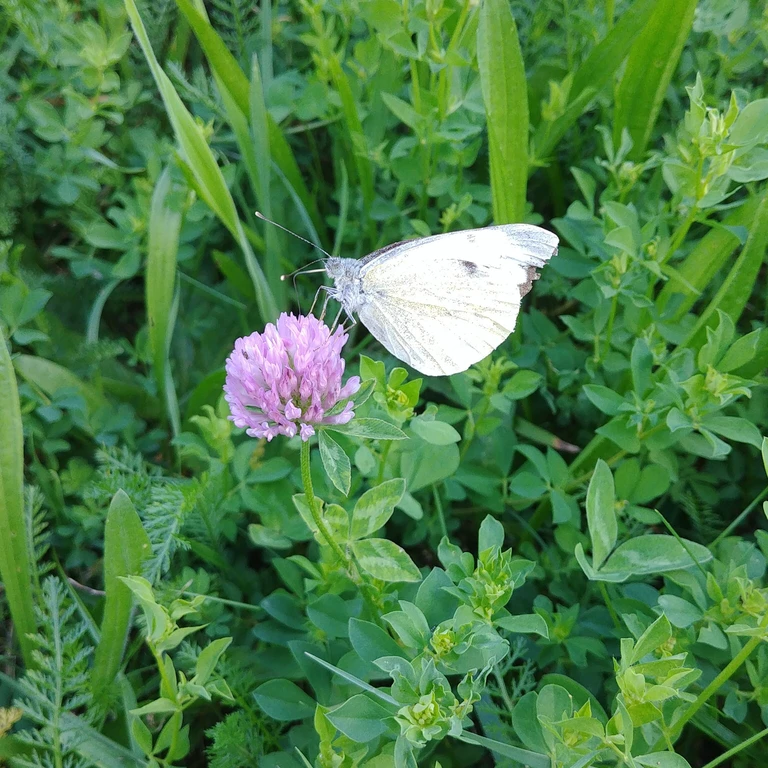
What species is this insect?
Pieris brassicae
